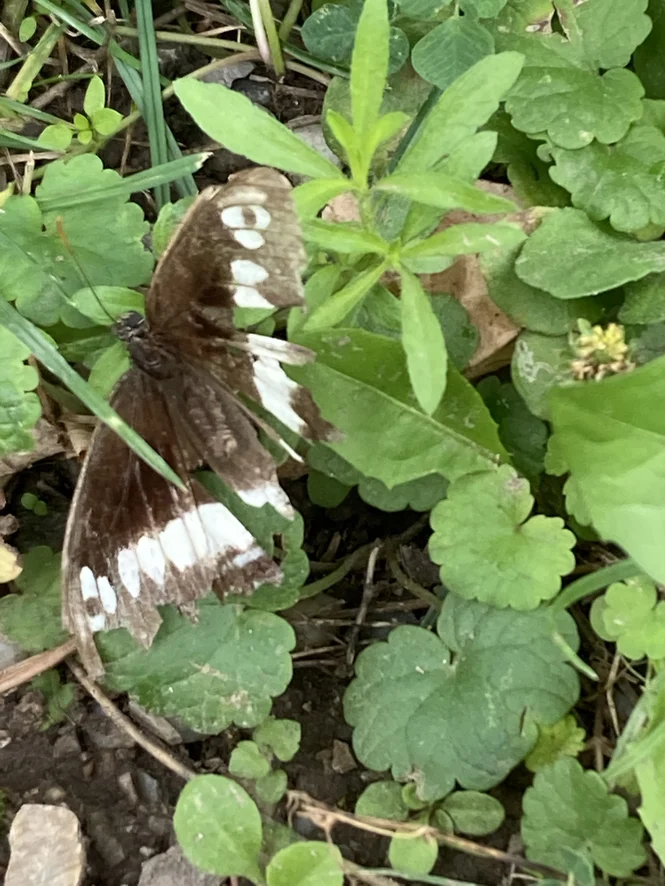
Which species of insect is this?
Brintesia circe
